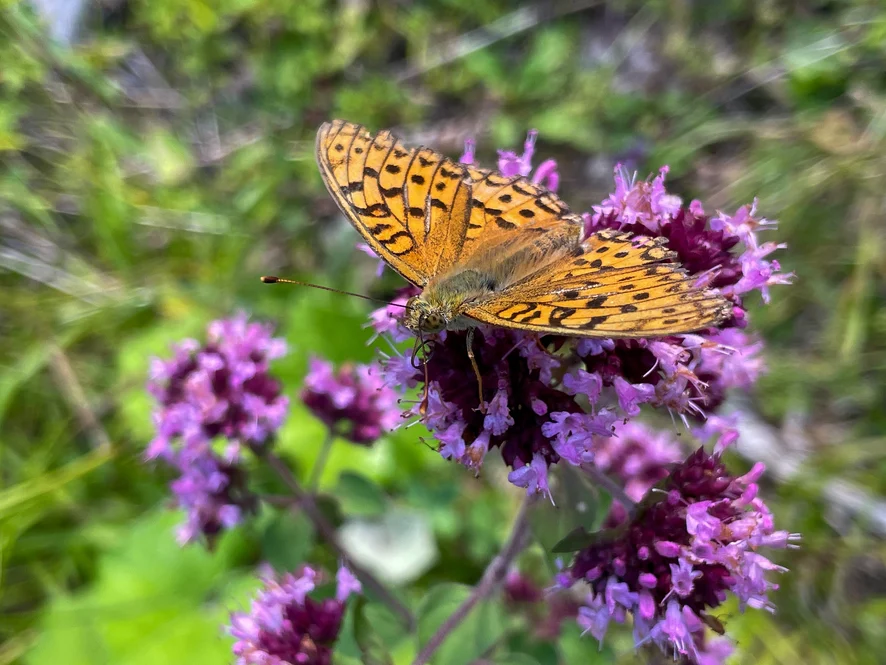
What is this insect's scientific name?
Fabriciana adippe
